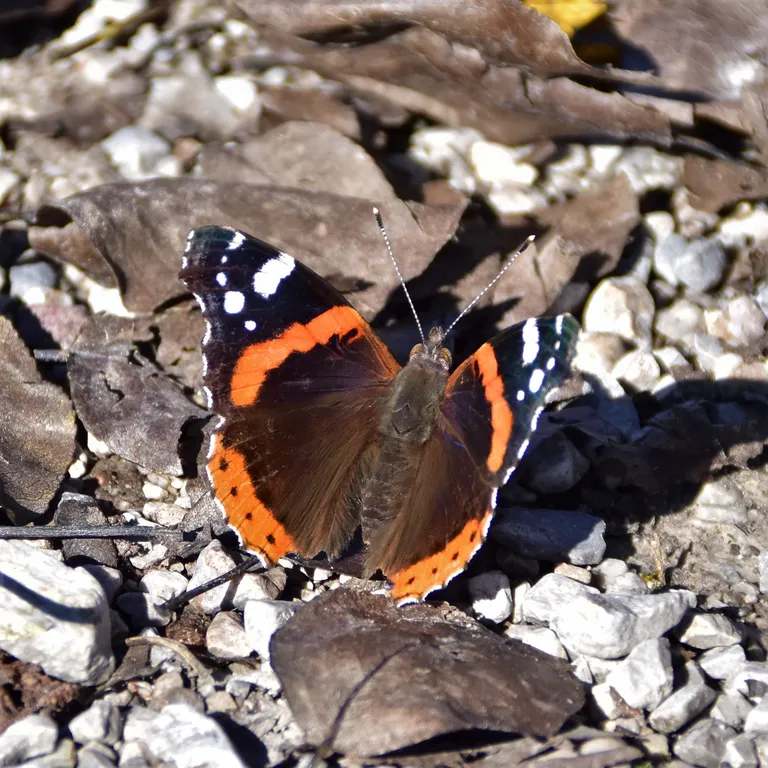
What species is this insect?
Vanessa atalanta
